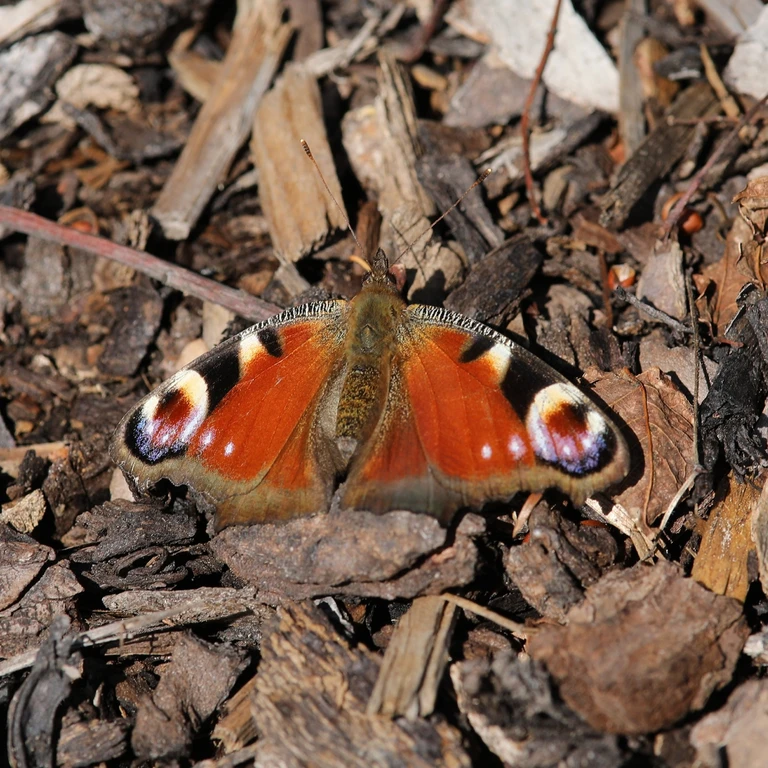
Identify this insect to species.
Aglais io
